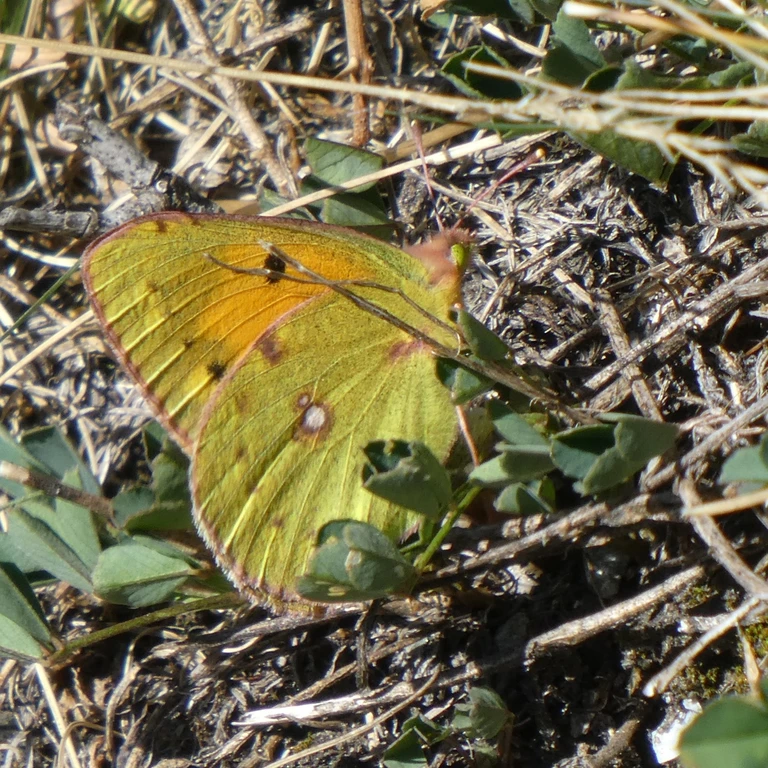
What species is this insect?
Colias croceus
